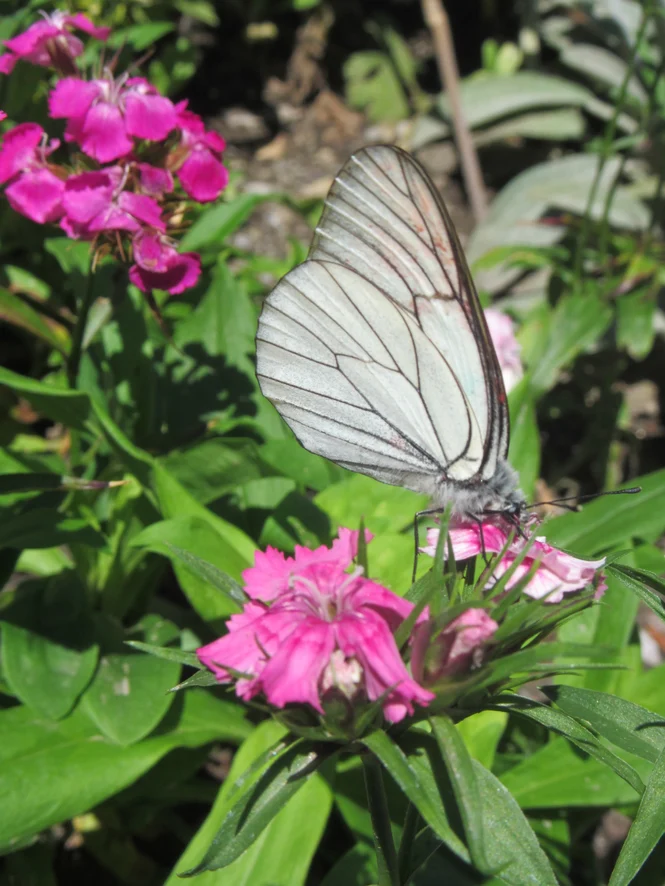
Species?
Aporia crataegi
